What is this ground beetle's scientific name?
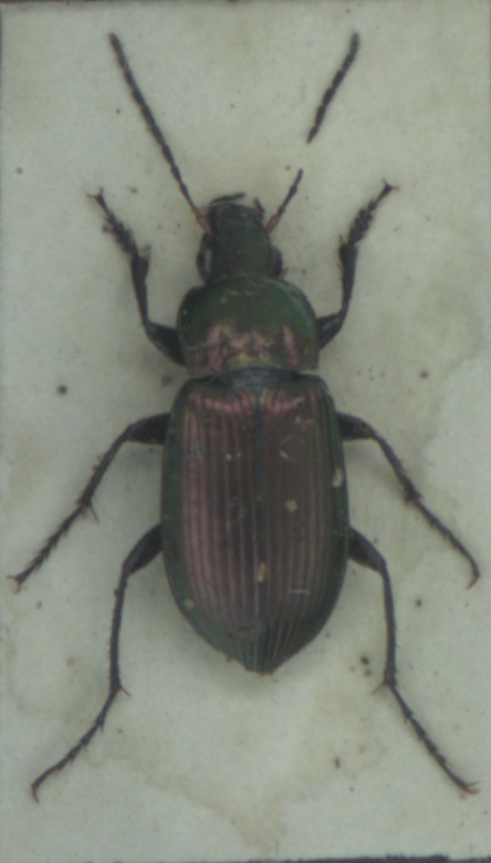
Poecilus cupreus
